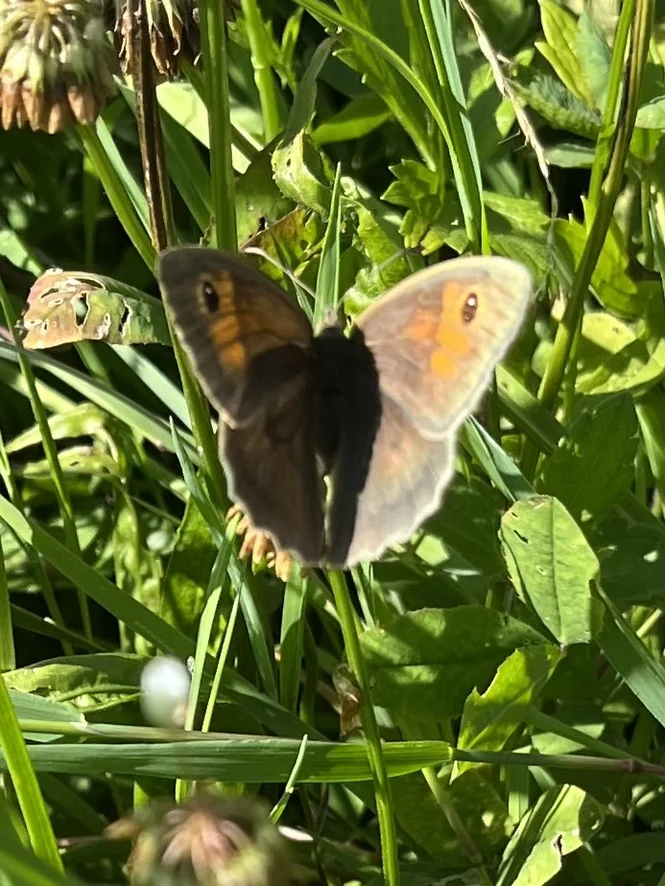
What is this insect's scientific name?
Maniola jurtina
